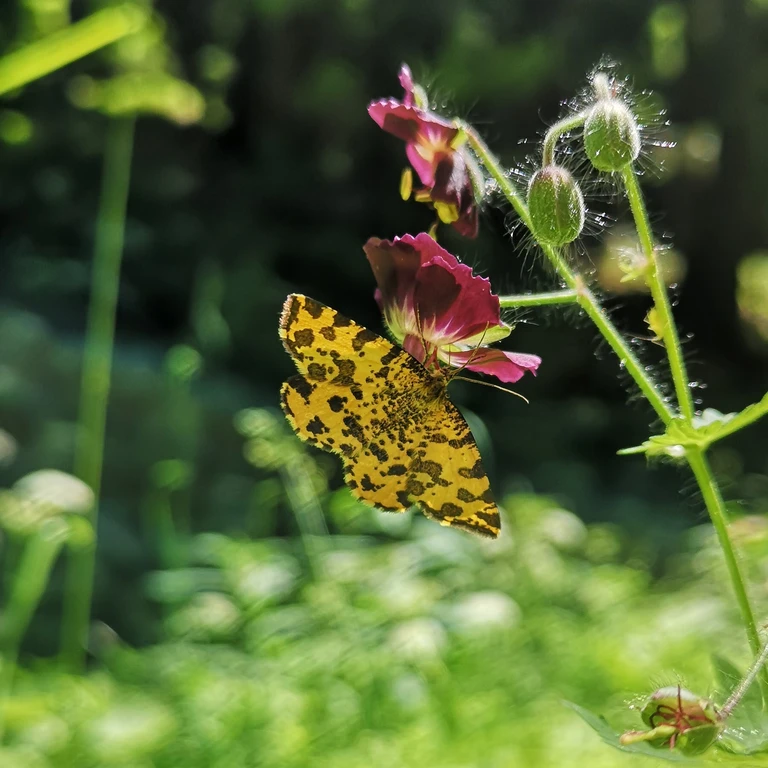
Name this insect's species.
Pseudopanthera macularia
